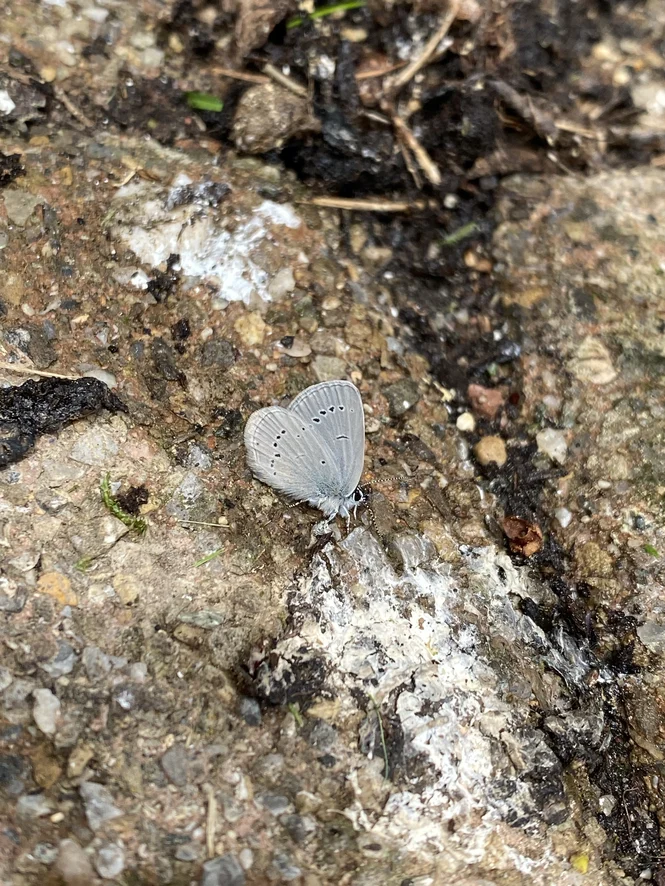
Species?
Cupido minimus
